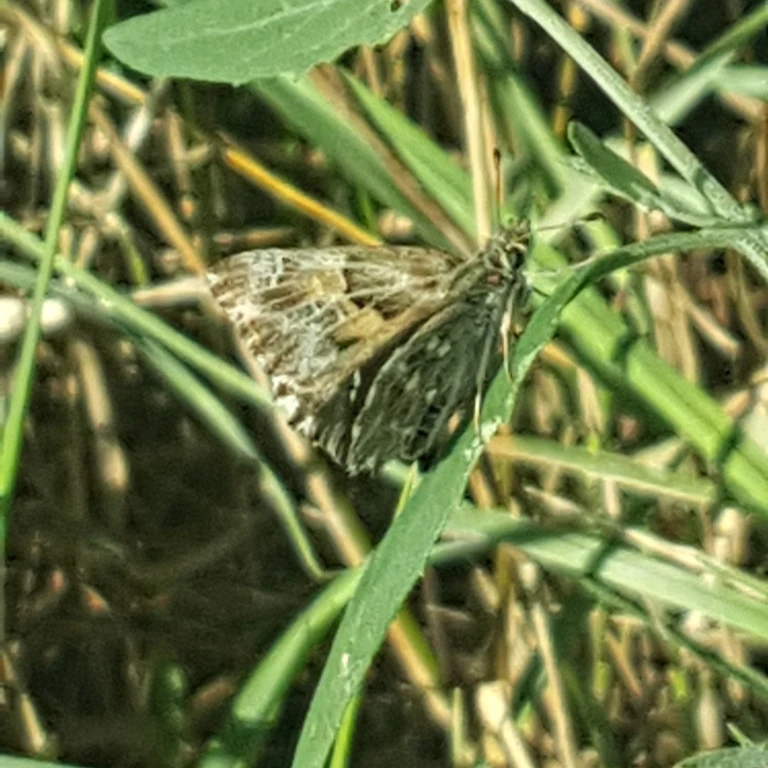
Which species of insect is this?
Carcharodus alceae
